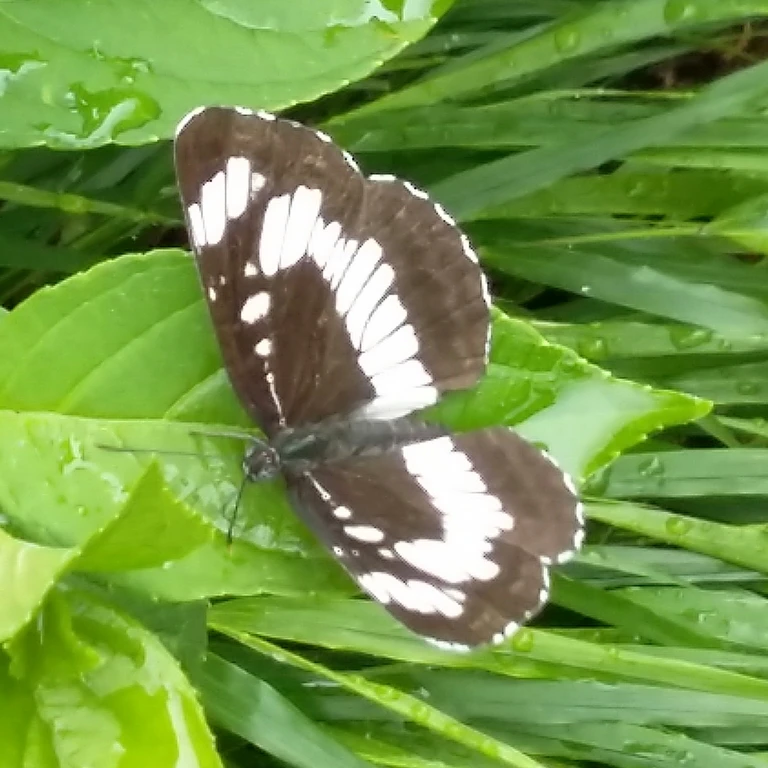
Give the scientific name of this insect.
Neptis rivularis
